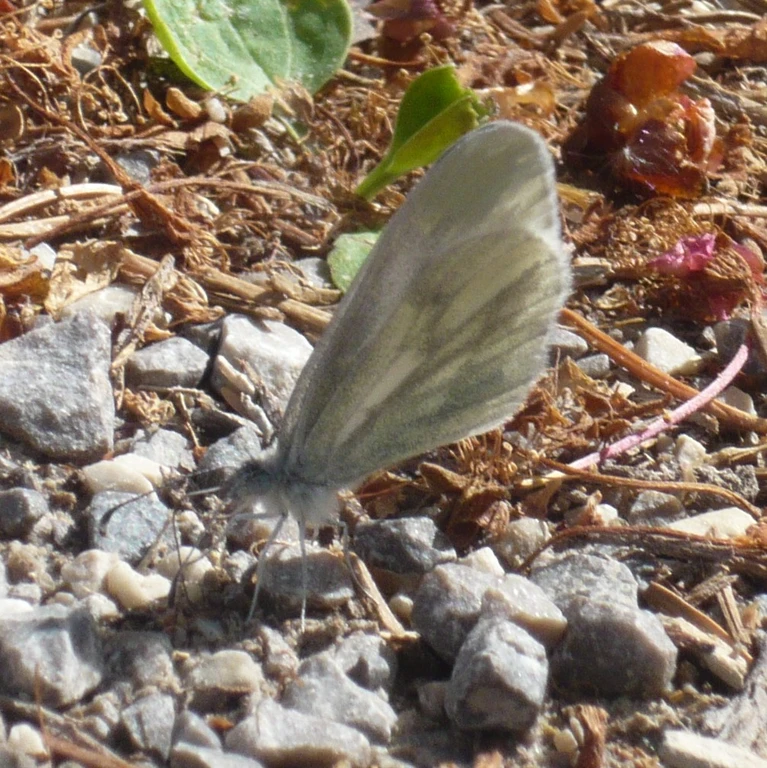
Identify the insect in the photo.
Leptidea sinapis/juvernica
